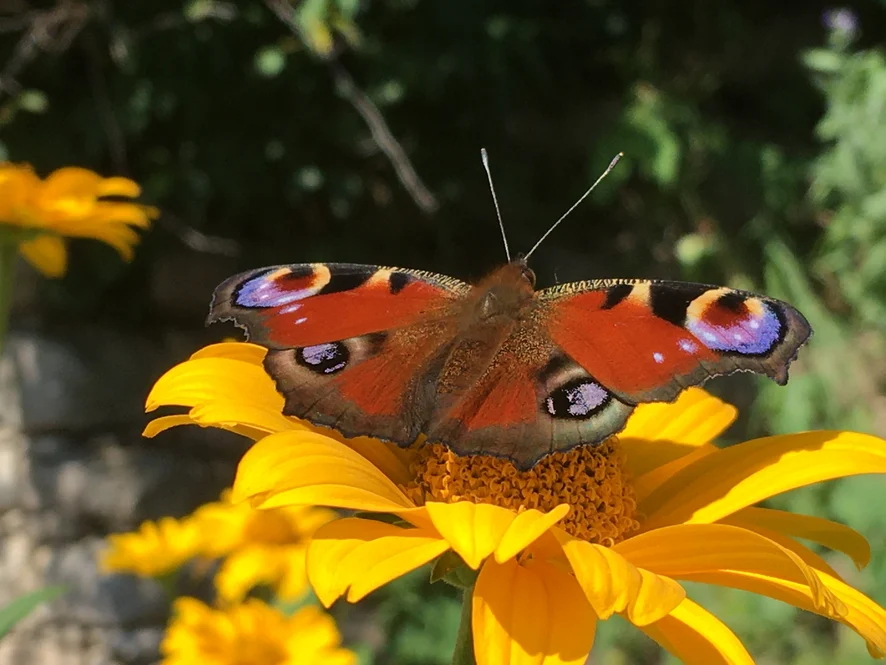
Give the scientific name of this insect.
Aglais io
